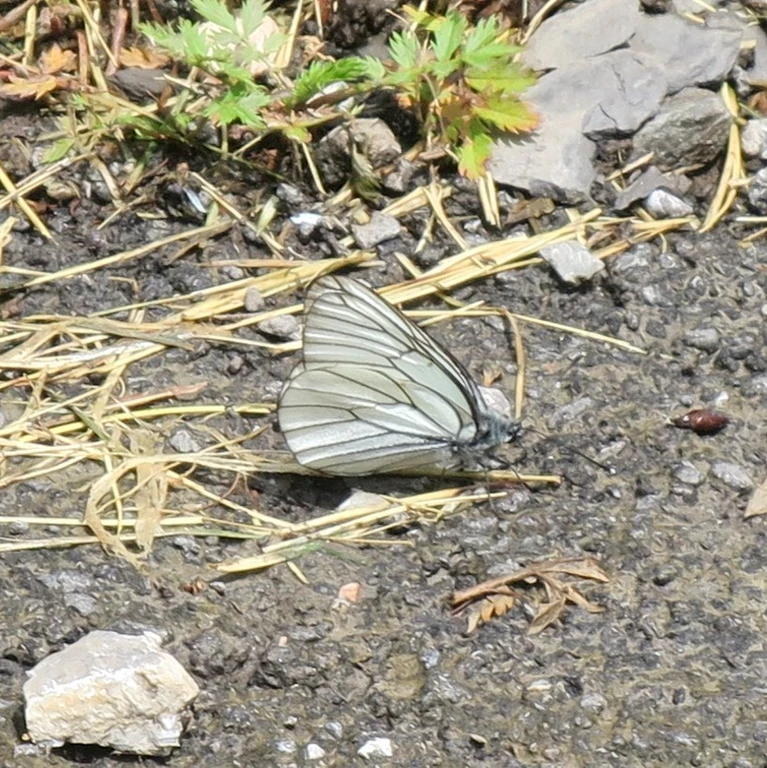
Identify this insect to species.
Aporia crataegi
